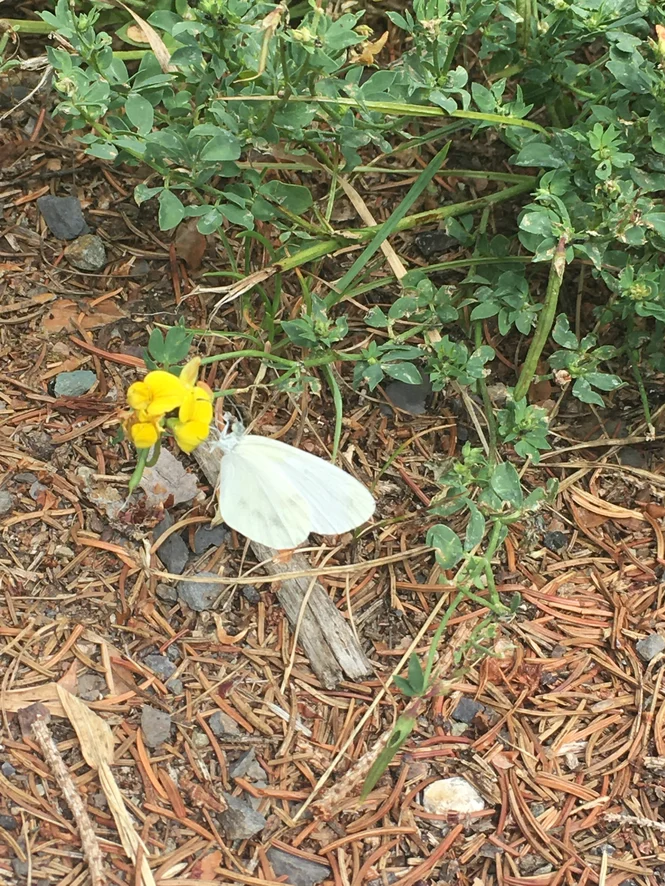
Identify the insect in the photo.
Leptidea sinapis/juvernica
